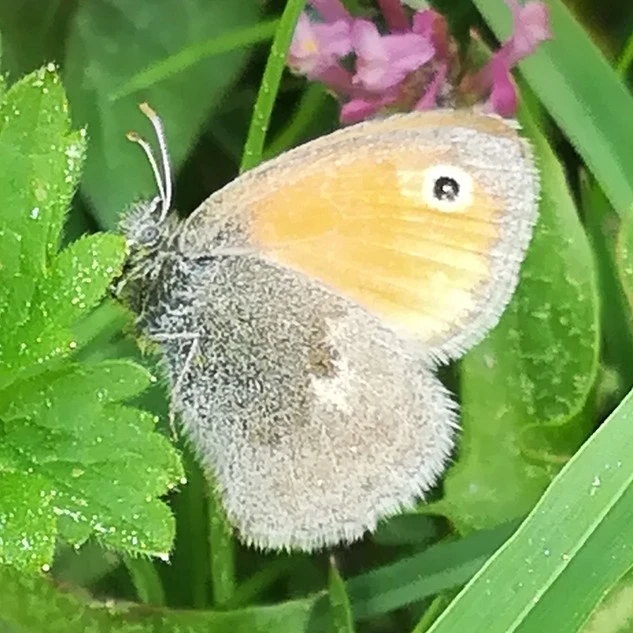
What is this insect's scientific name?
Coenonympha pamphilus
